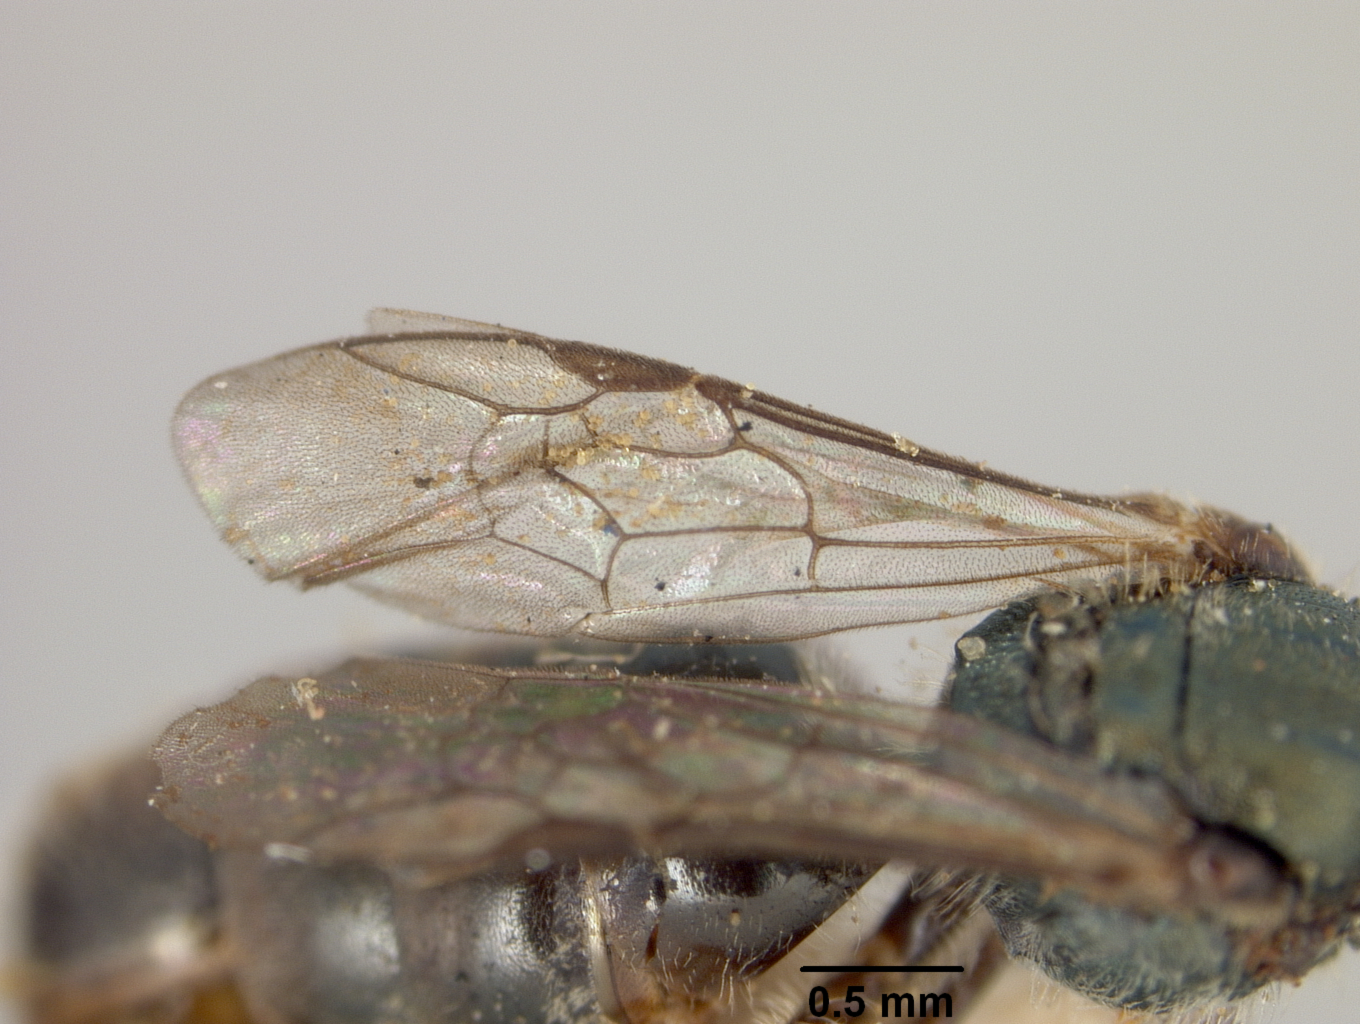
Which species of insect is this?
Halictus sanctivincenti
